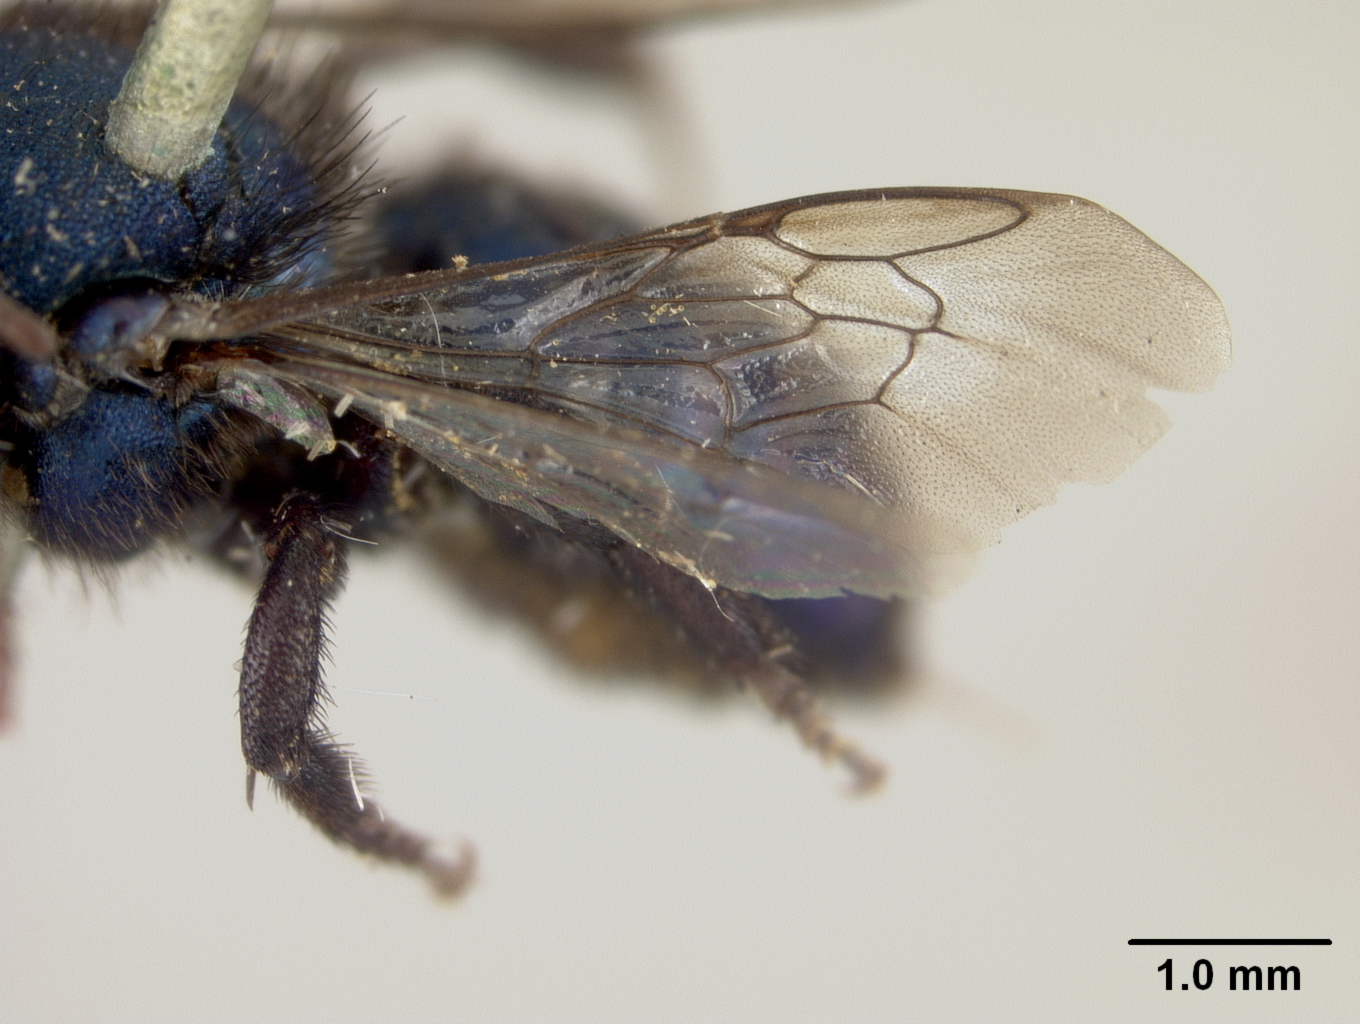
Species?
Osmia sanctae-rosae
